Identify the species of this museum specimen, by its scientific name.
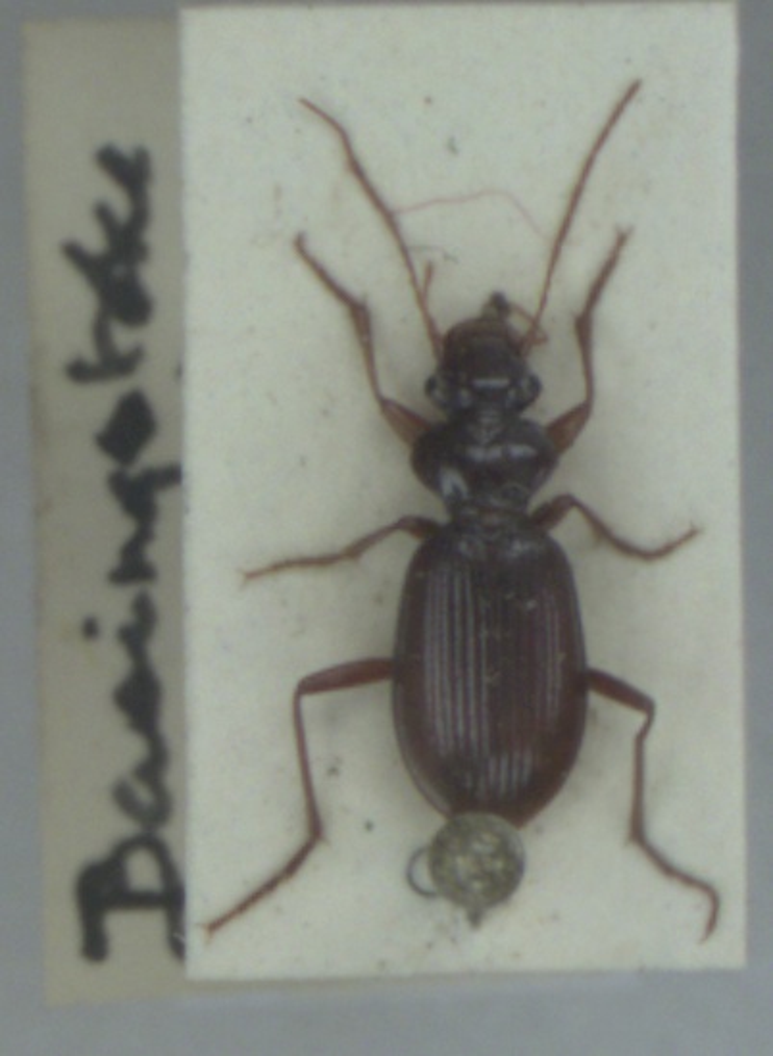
Leistus ferrugineus
